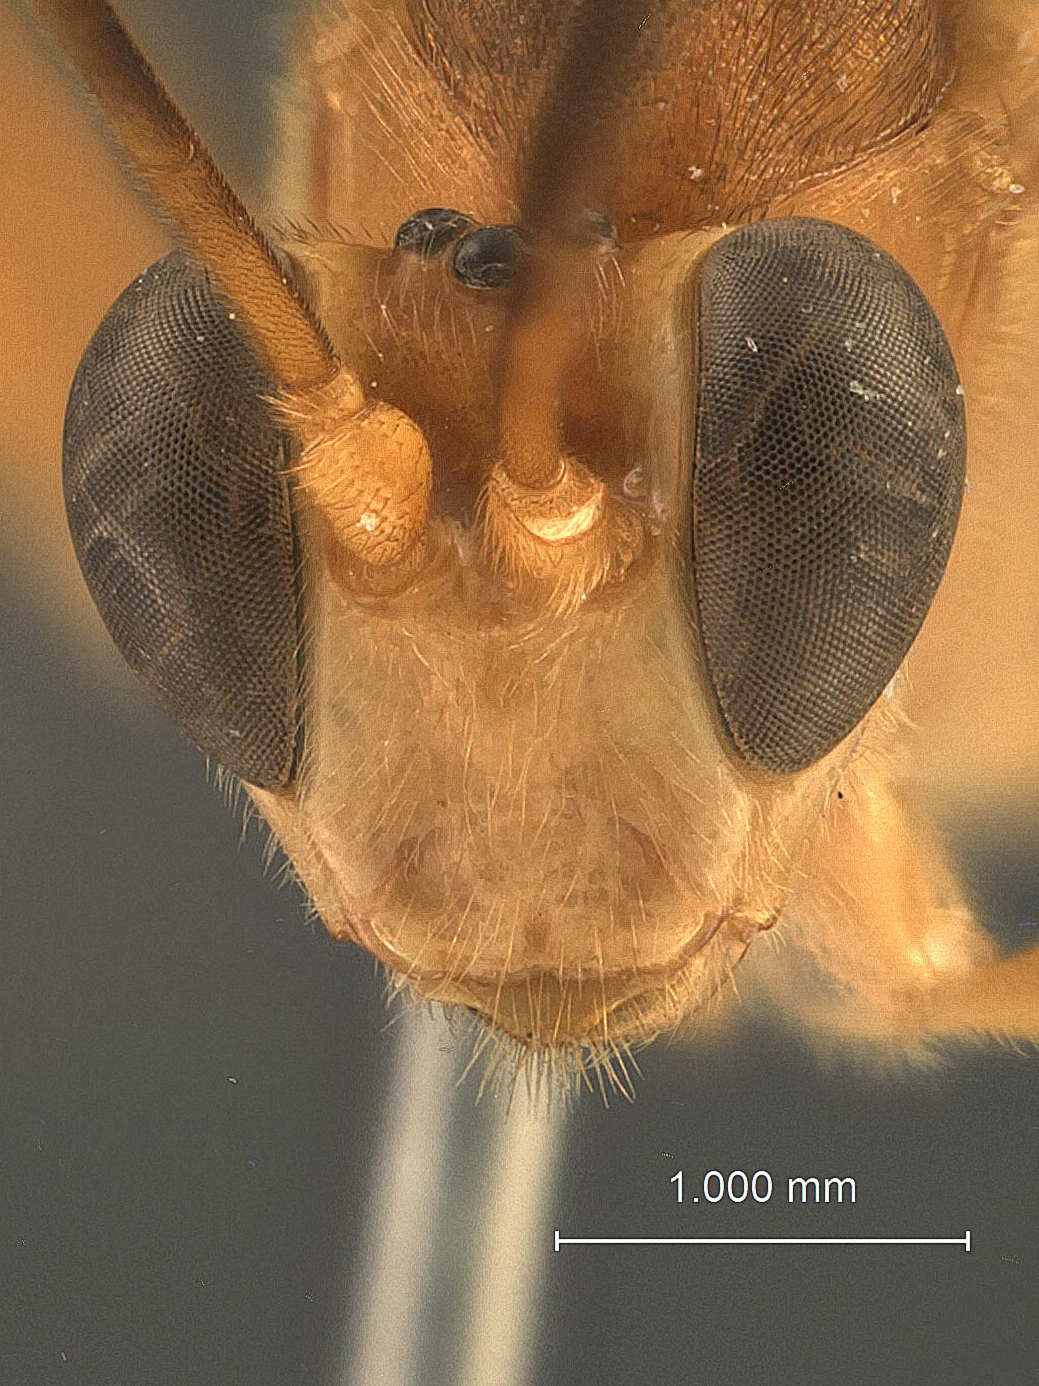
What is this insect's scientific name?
Aethioplitops mutica
